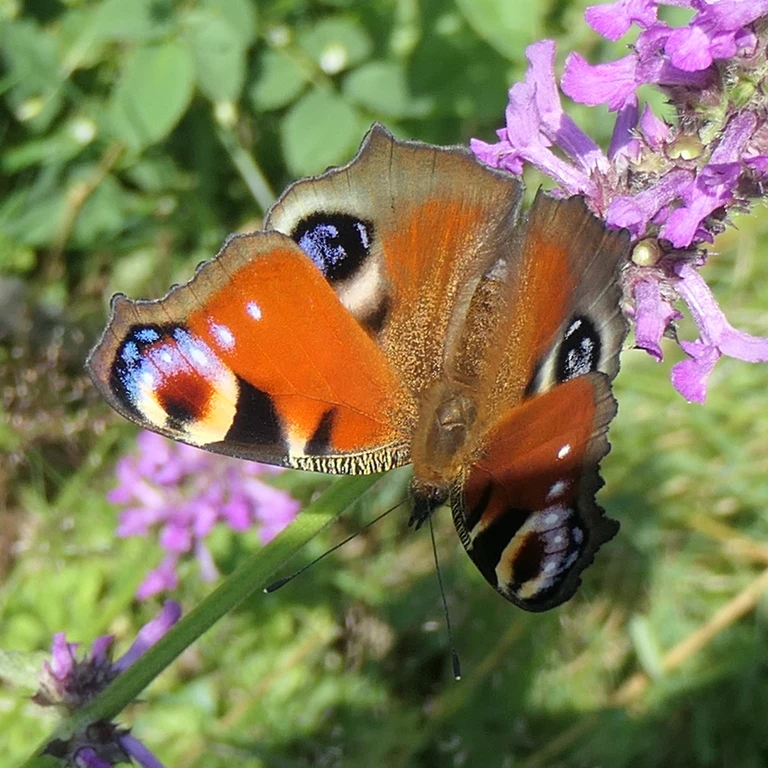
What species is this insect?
Aglais io
